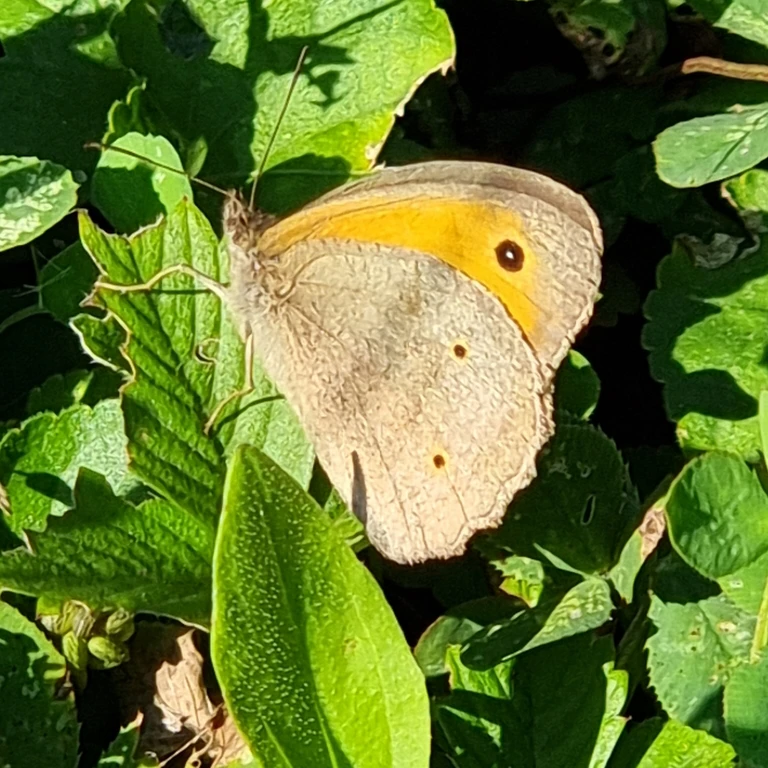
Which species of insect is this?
Maniola jurtina
